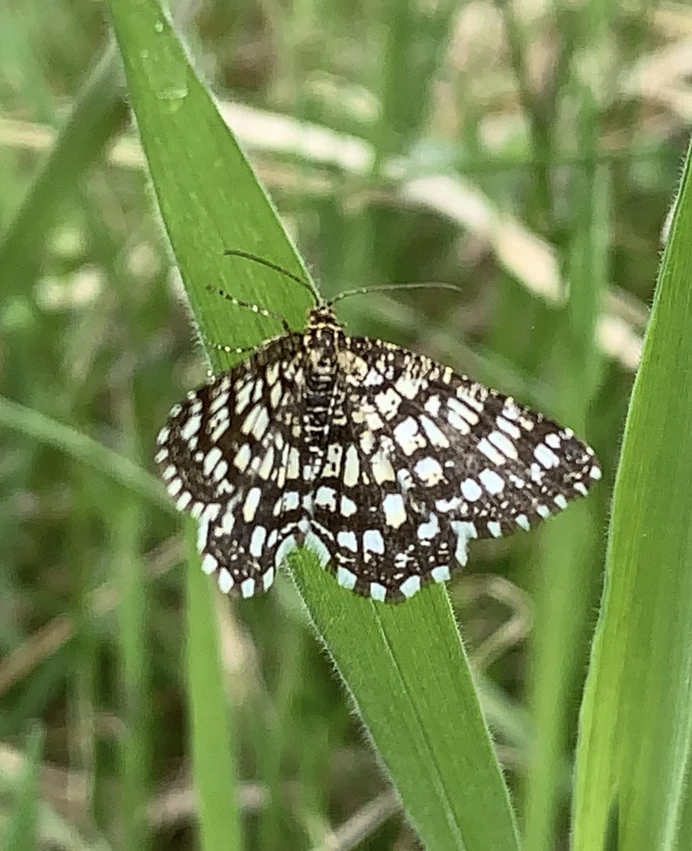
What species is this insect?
Chiasmia clathrata
